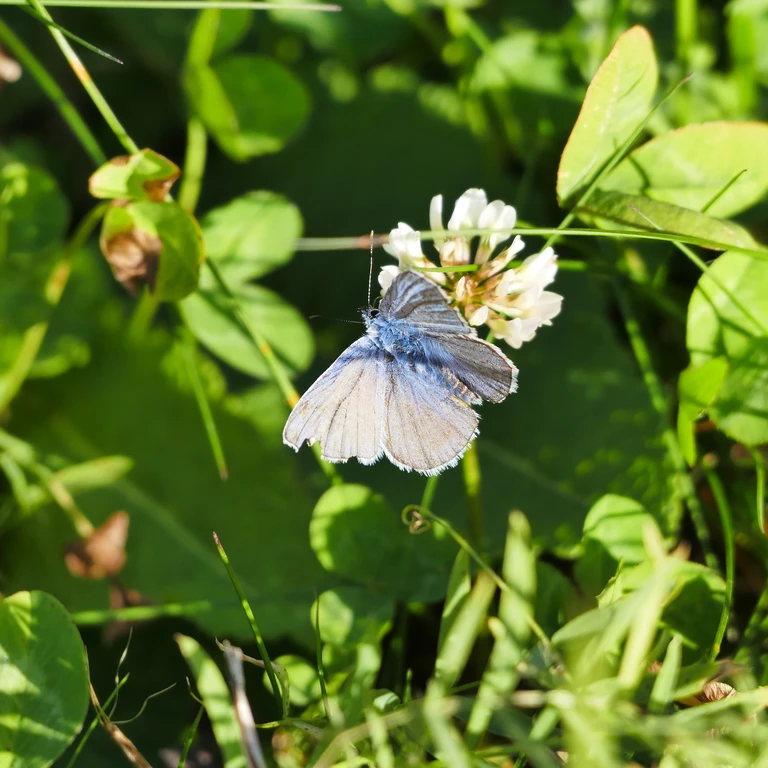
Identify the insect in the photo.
Polyommatus icarus
